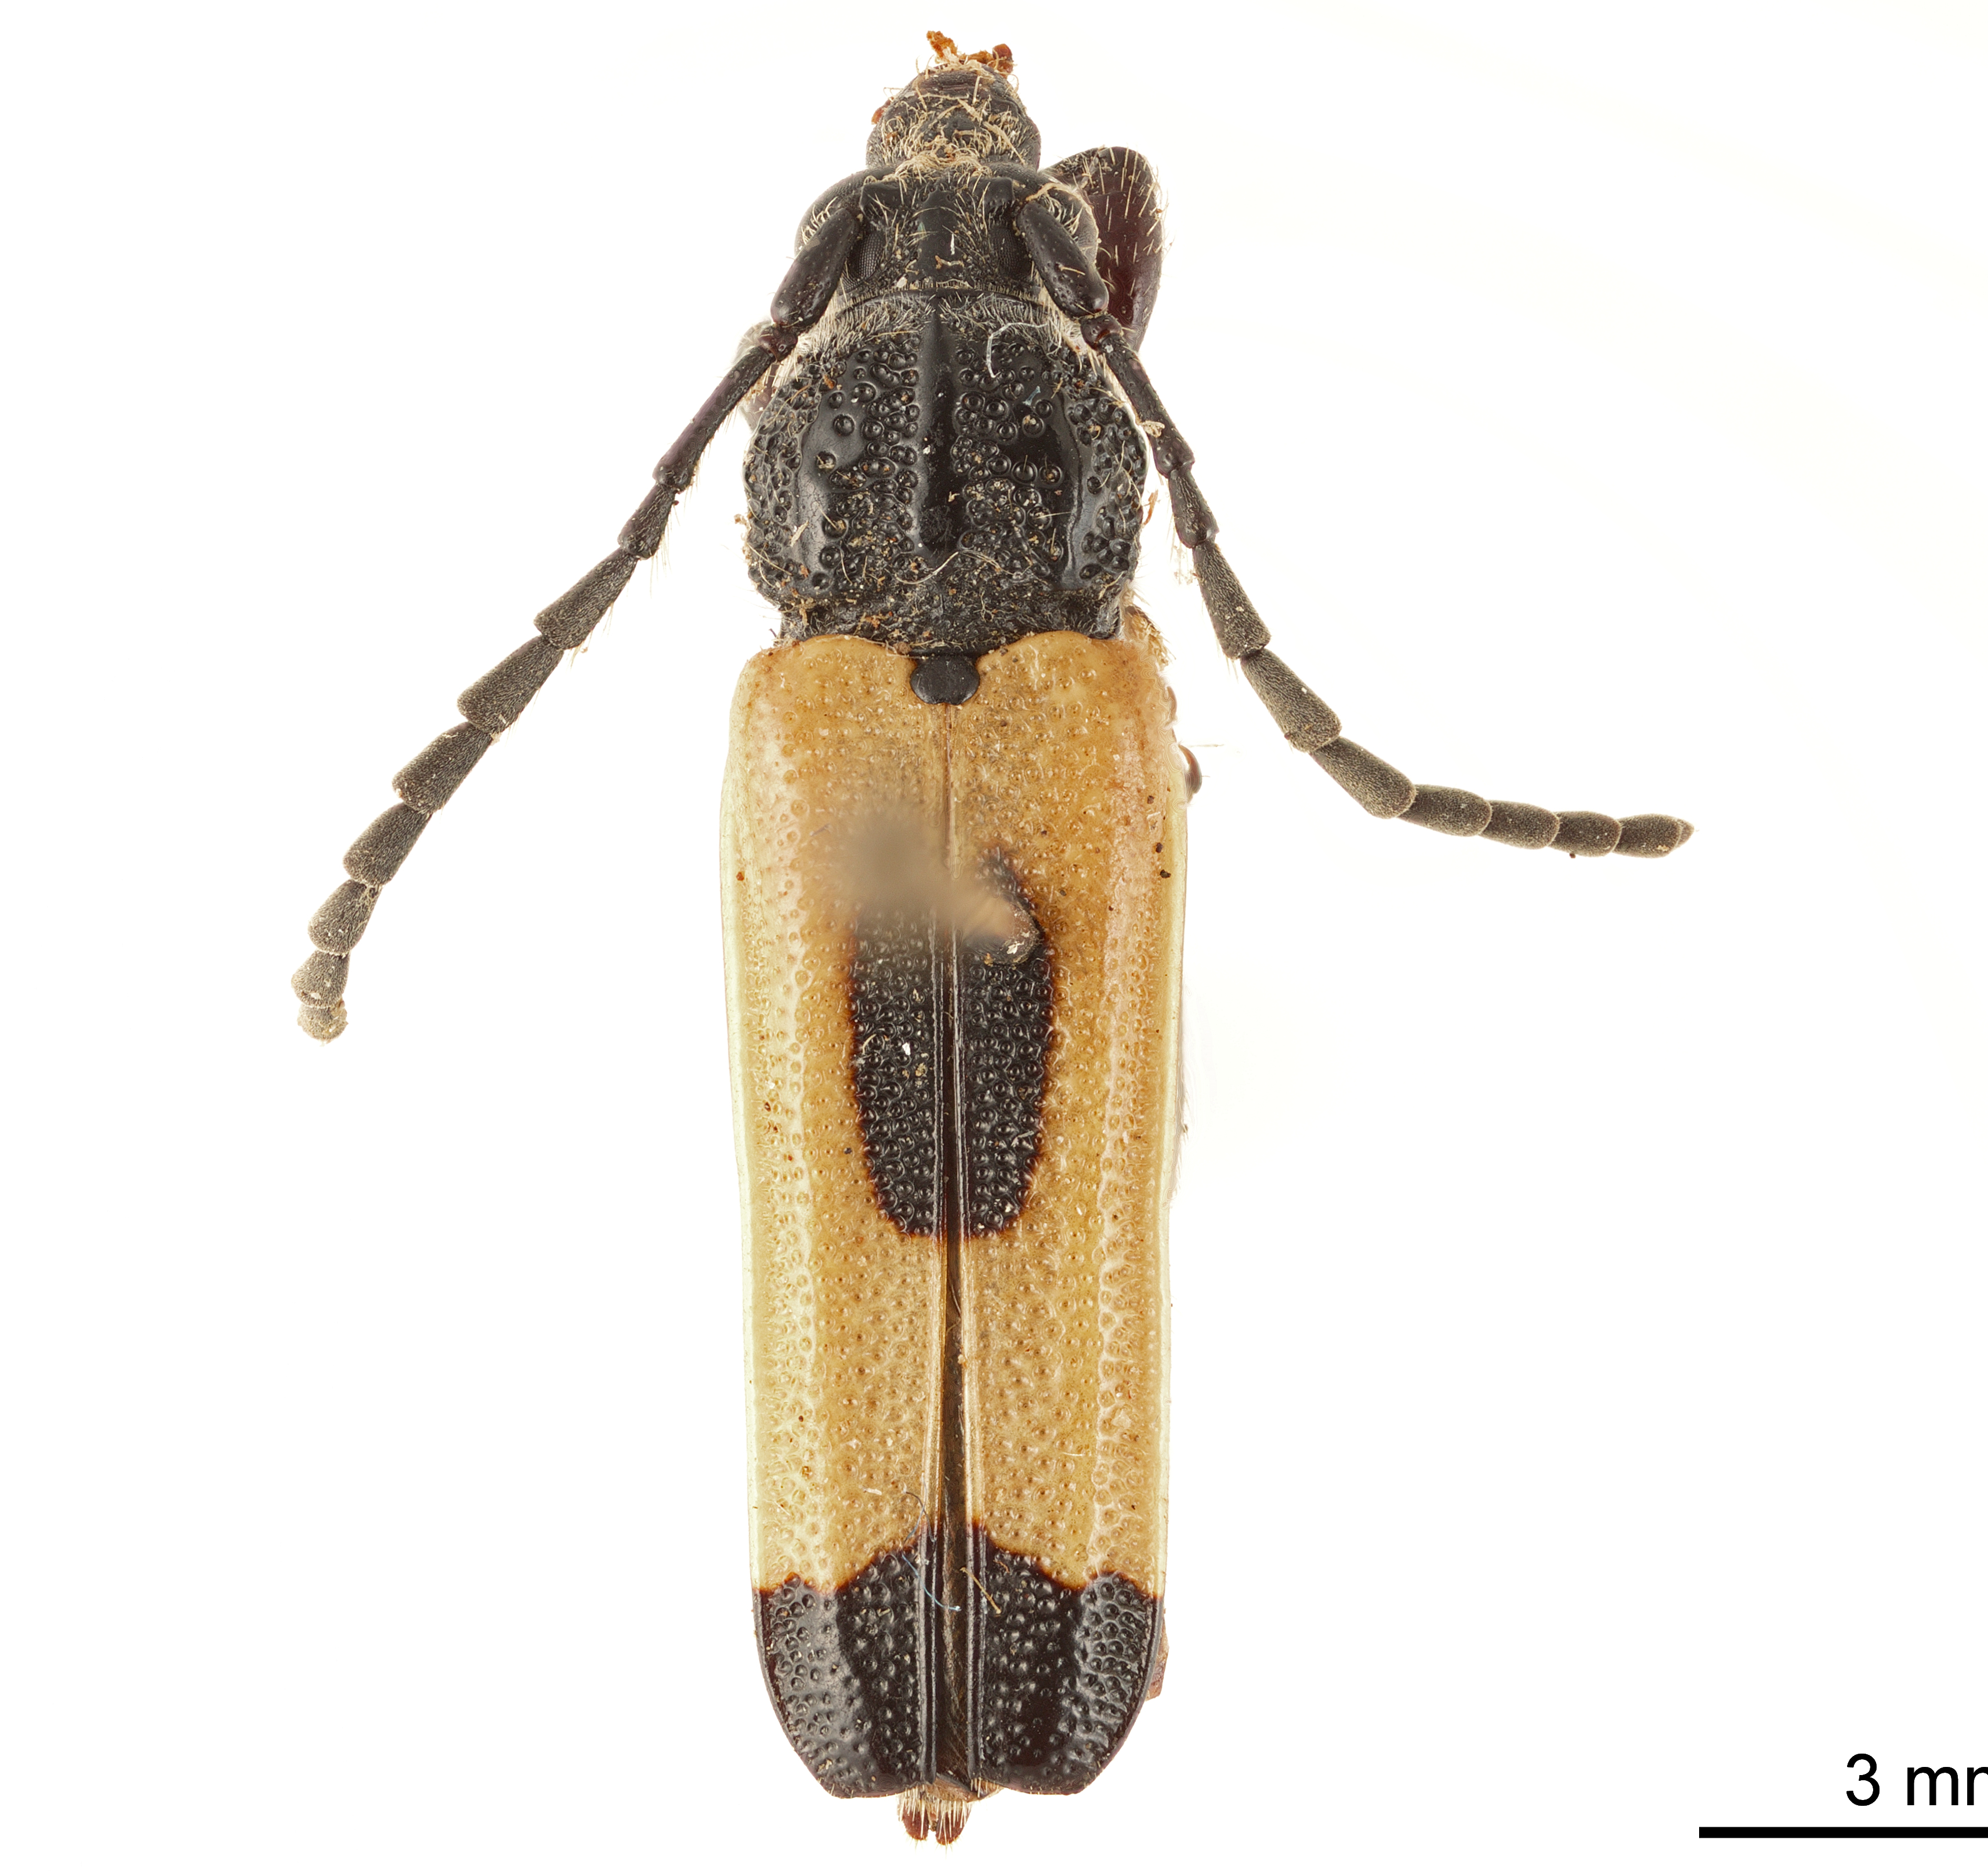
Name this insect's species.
Rhinotragus dorsiger
